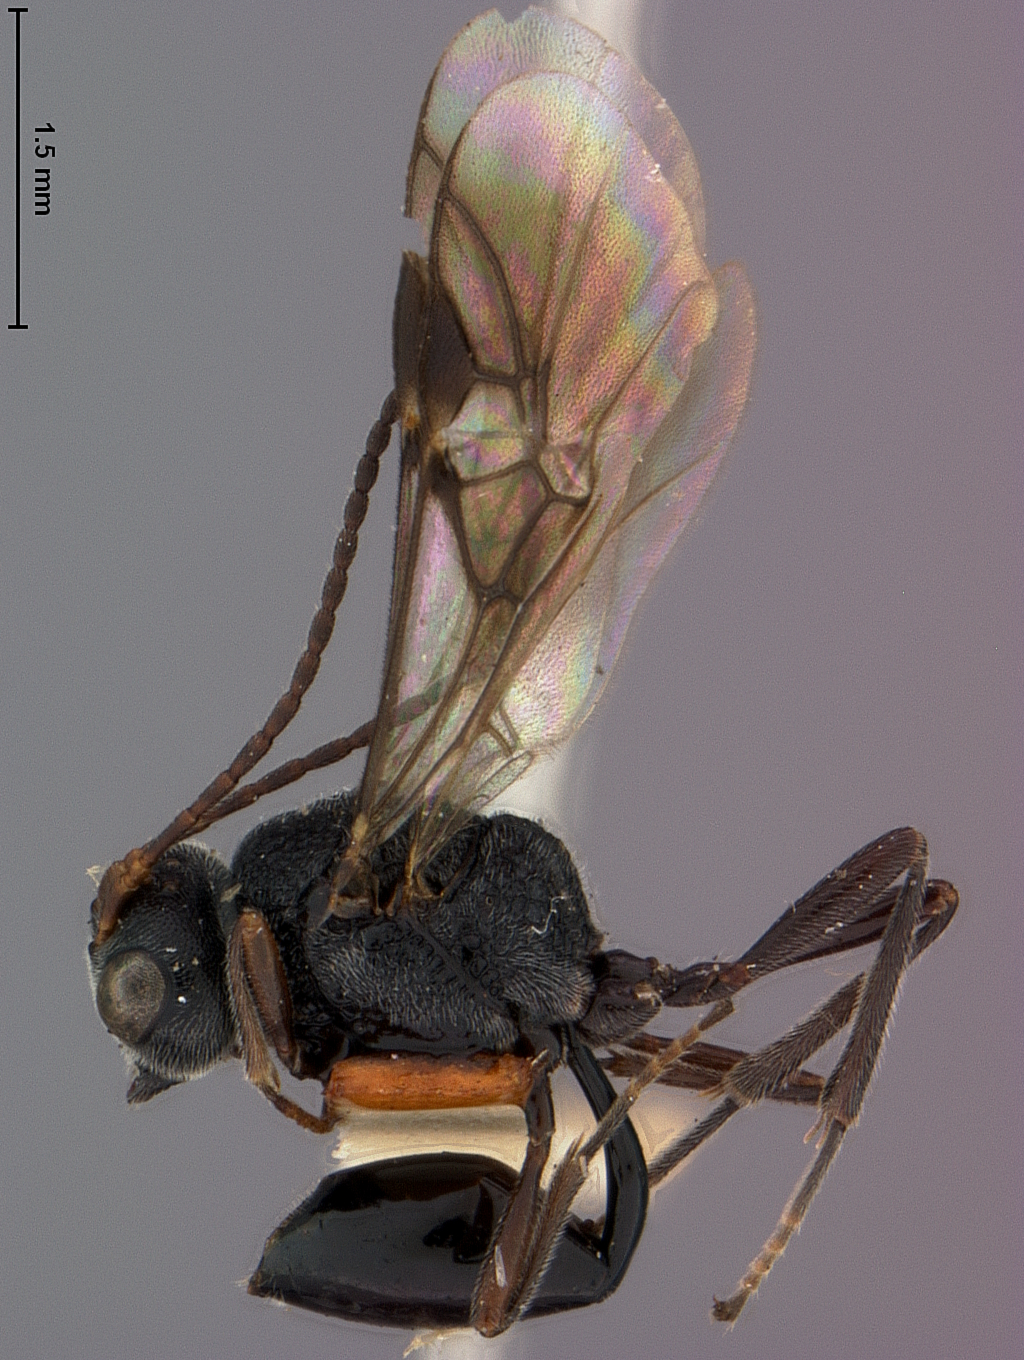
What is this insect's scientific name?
Helorimorpha fumipennis
